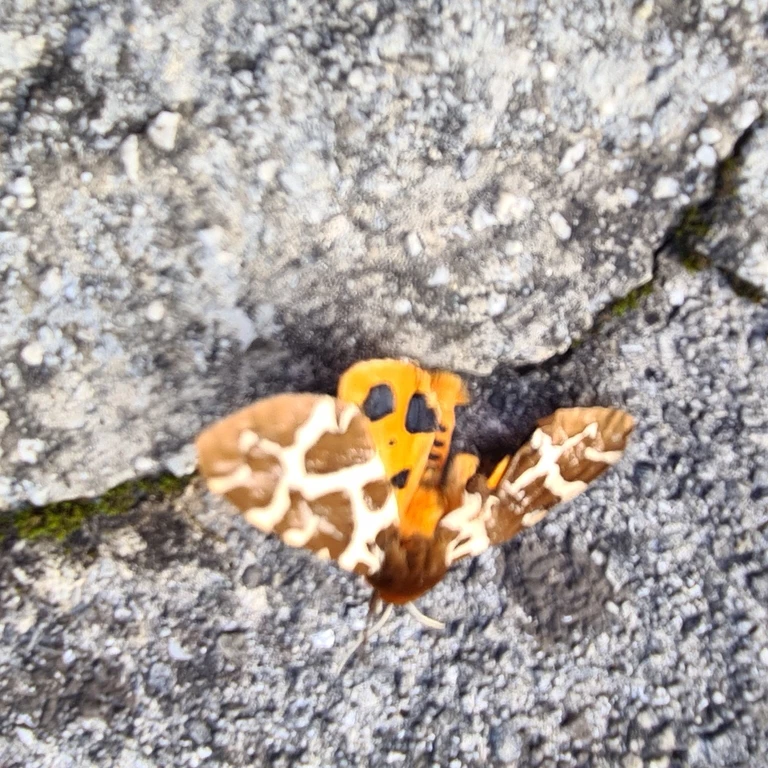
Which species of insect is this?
Arctia caja
